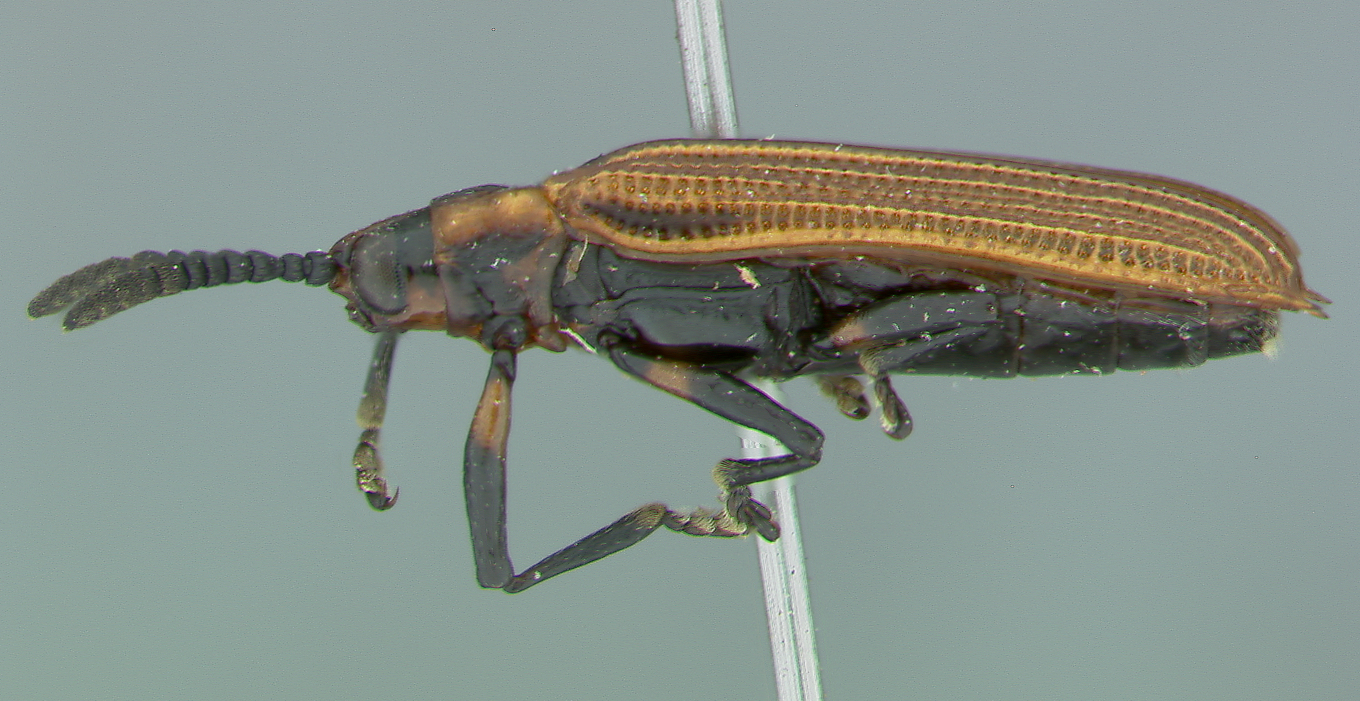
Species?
Uroplata limonensis
